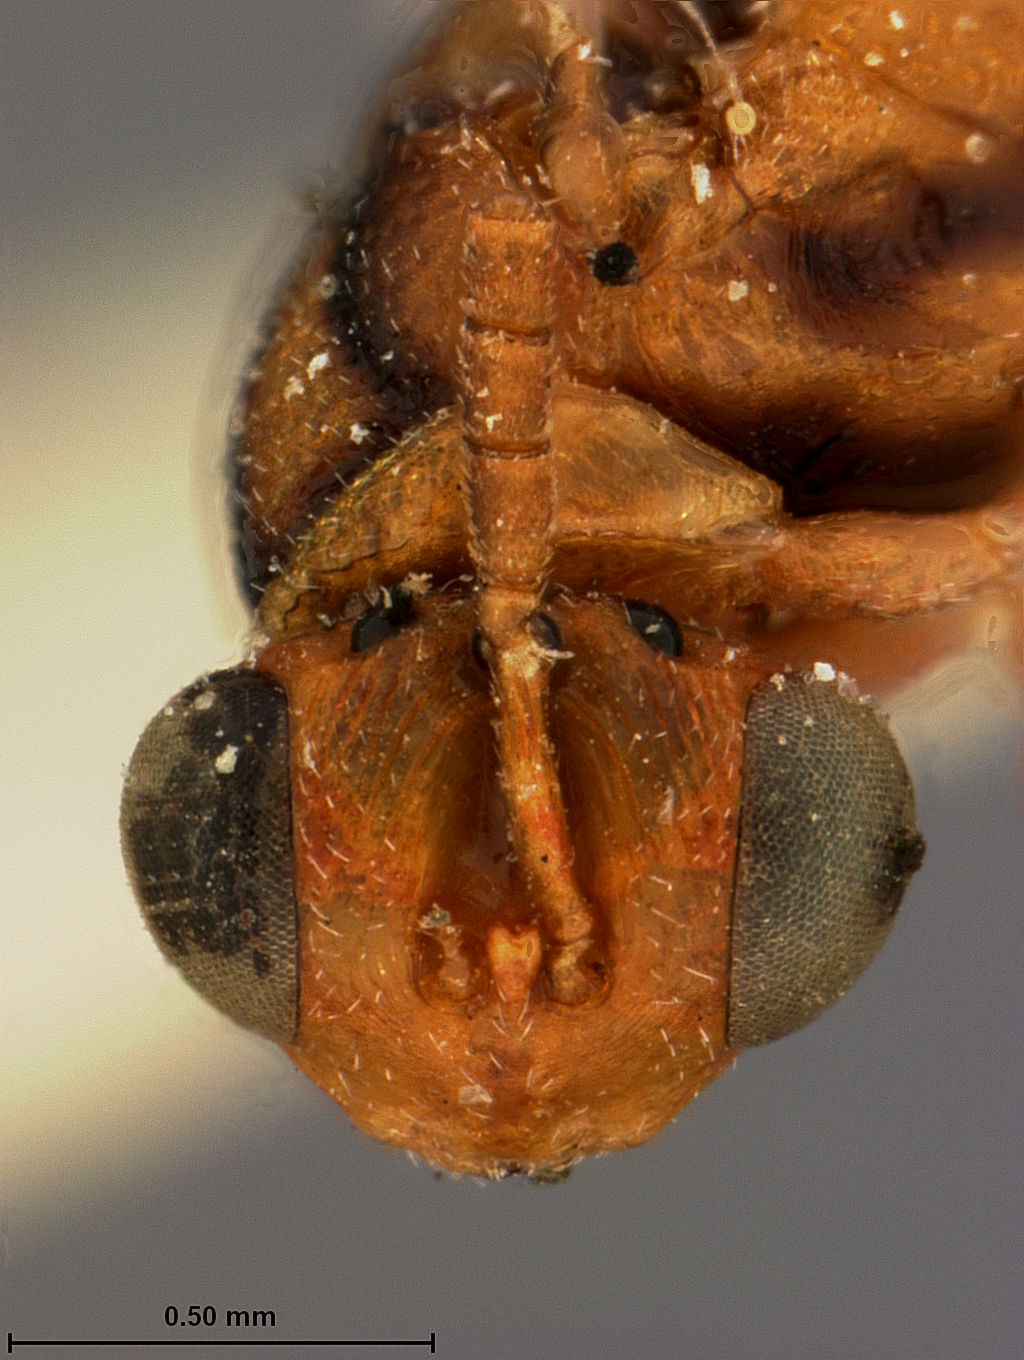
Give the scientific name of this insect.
Smicra longipetiola
